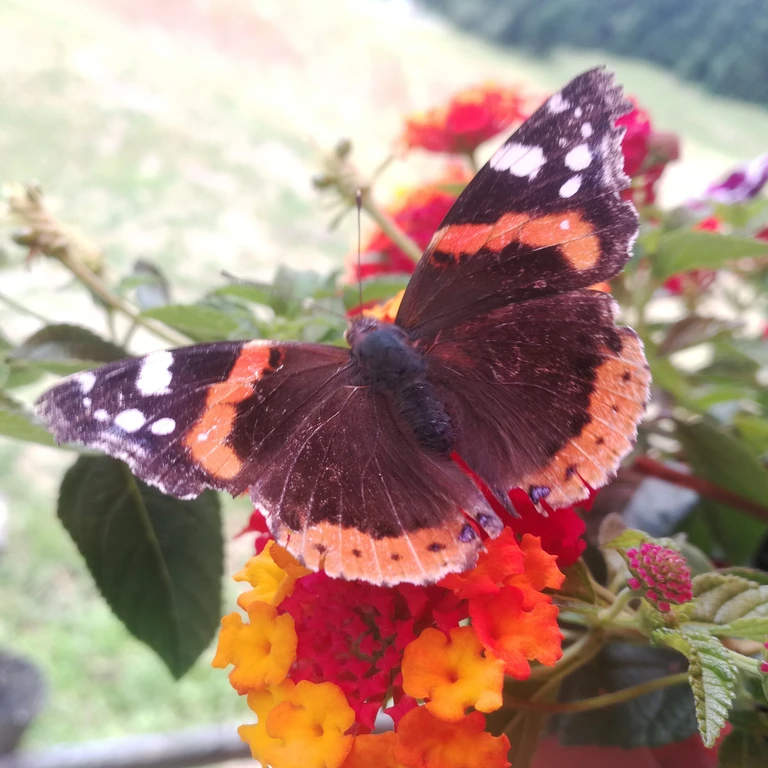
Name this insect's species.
Vanessa atalanta
